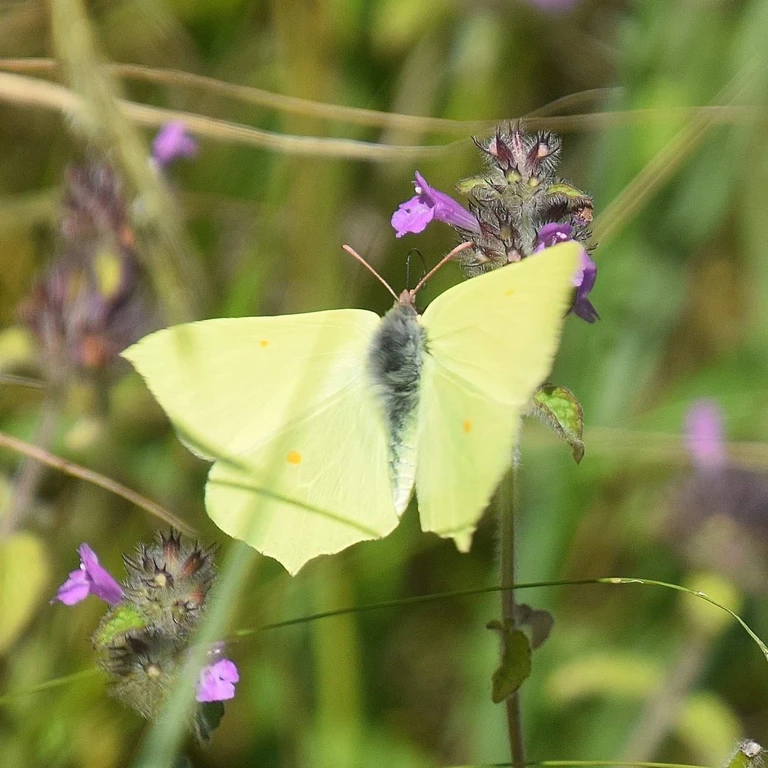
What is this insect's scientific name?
Gonepteryx rhamni
